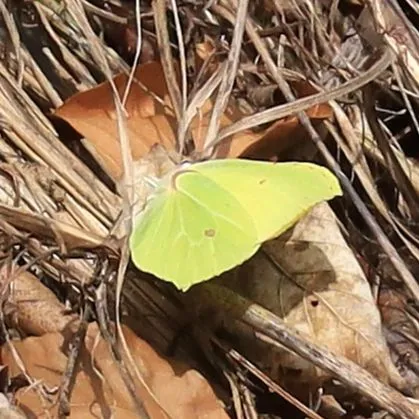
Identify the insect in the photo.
Gonepteryx rhamni
